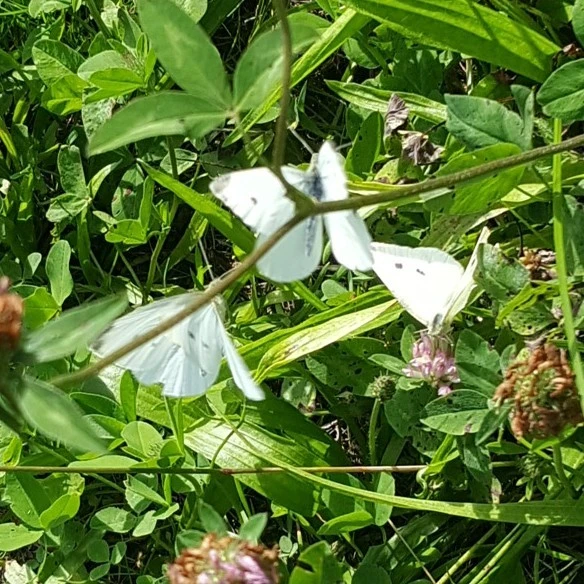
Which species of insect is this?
Pieris rapae
